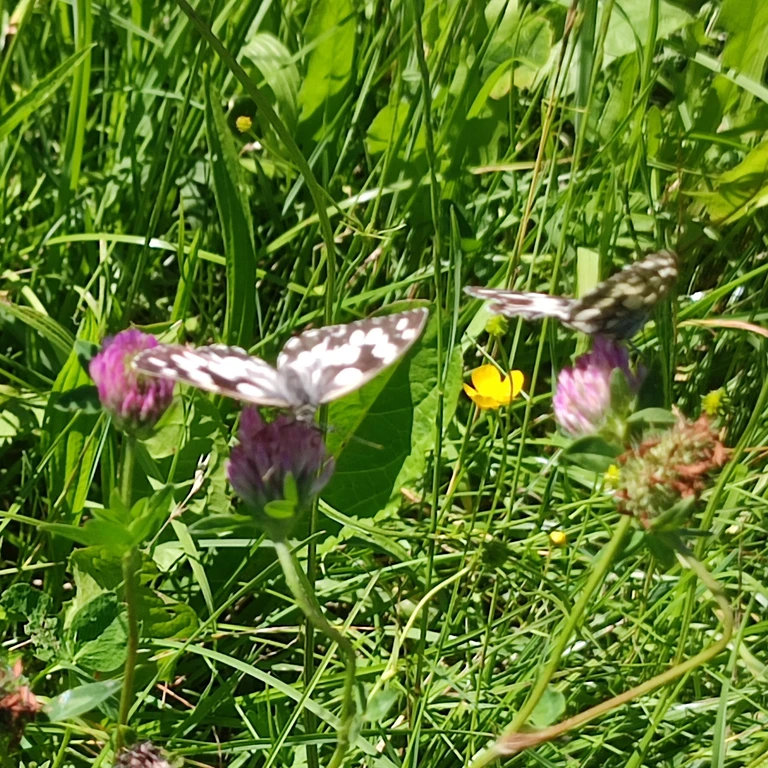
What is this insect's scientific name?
Melanargia galathea
